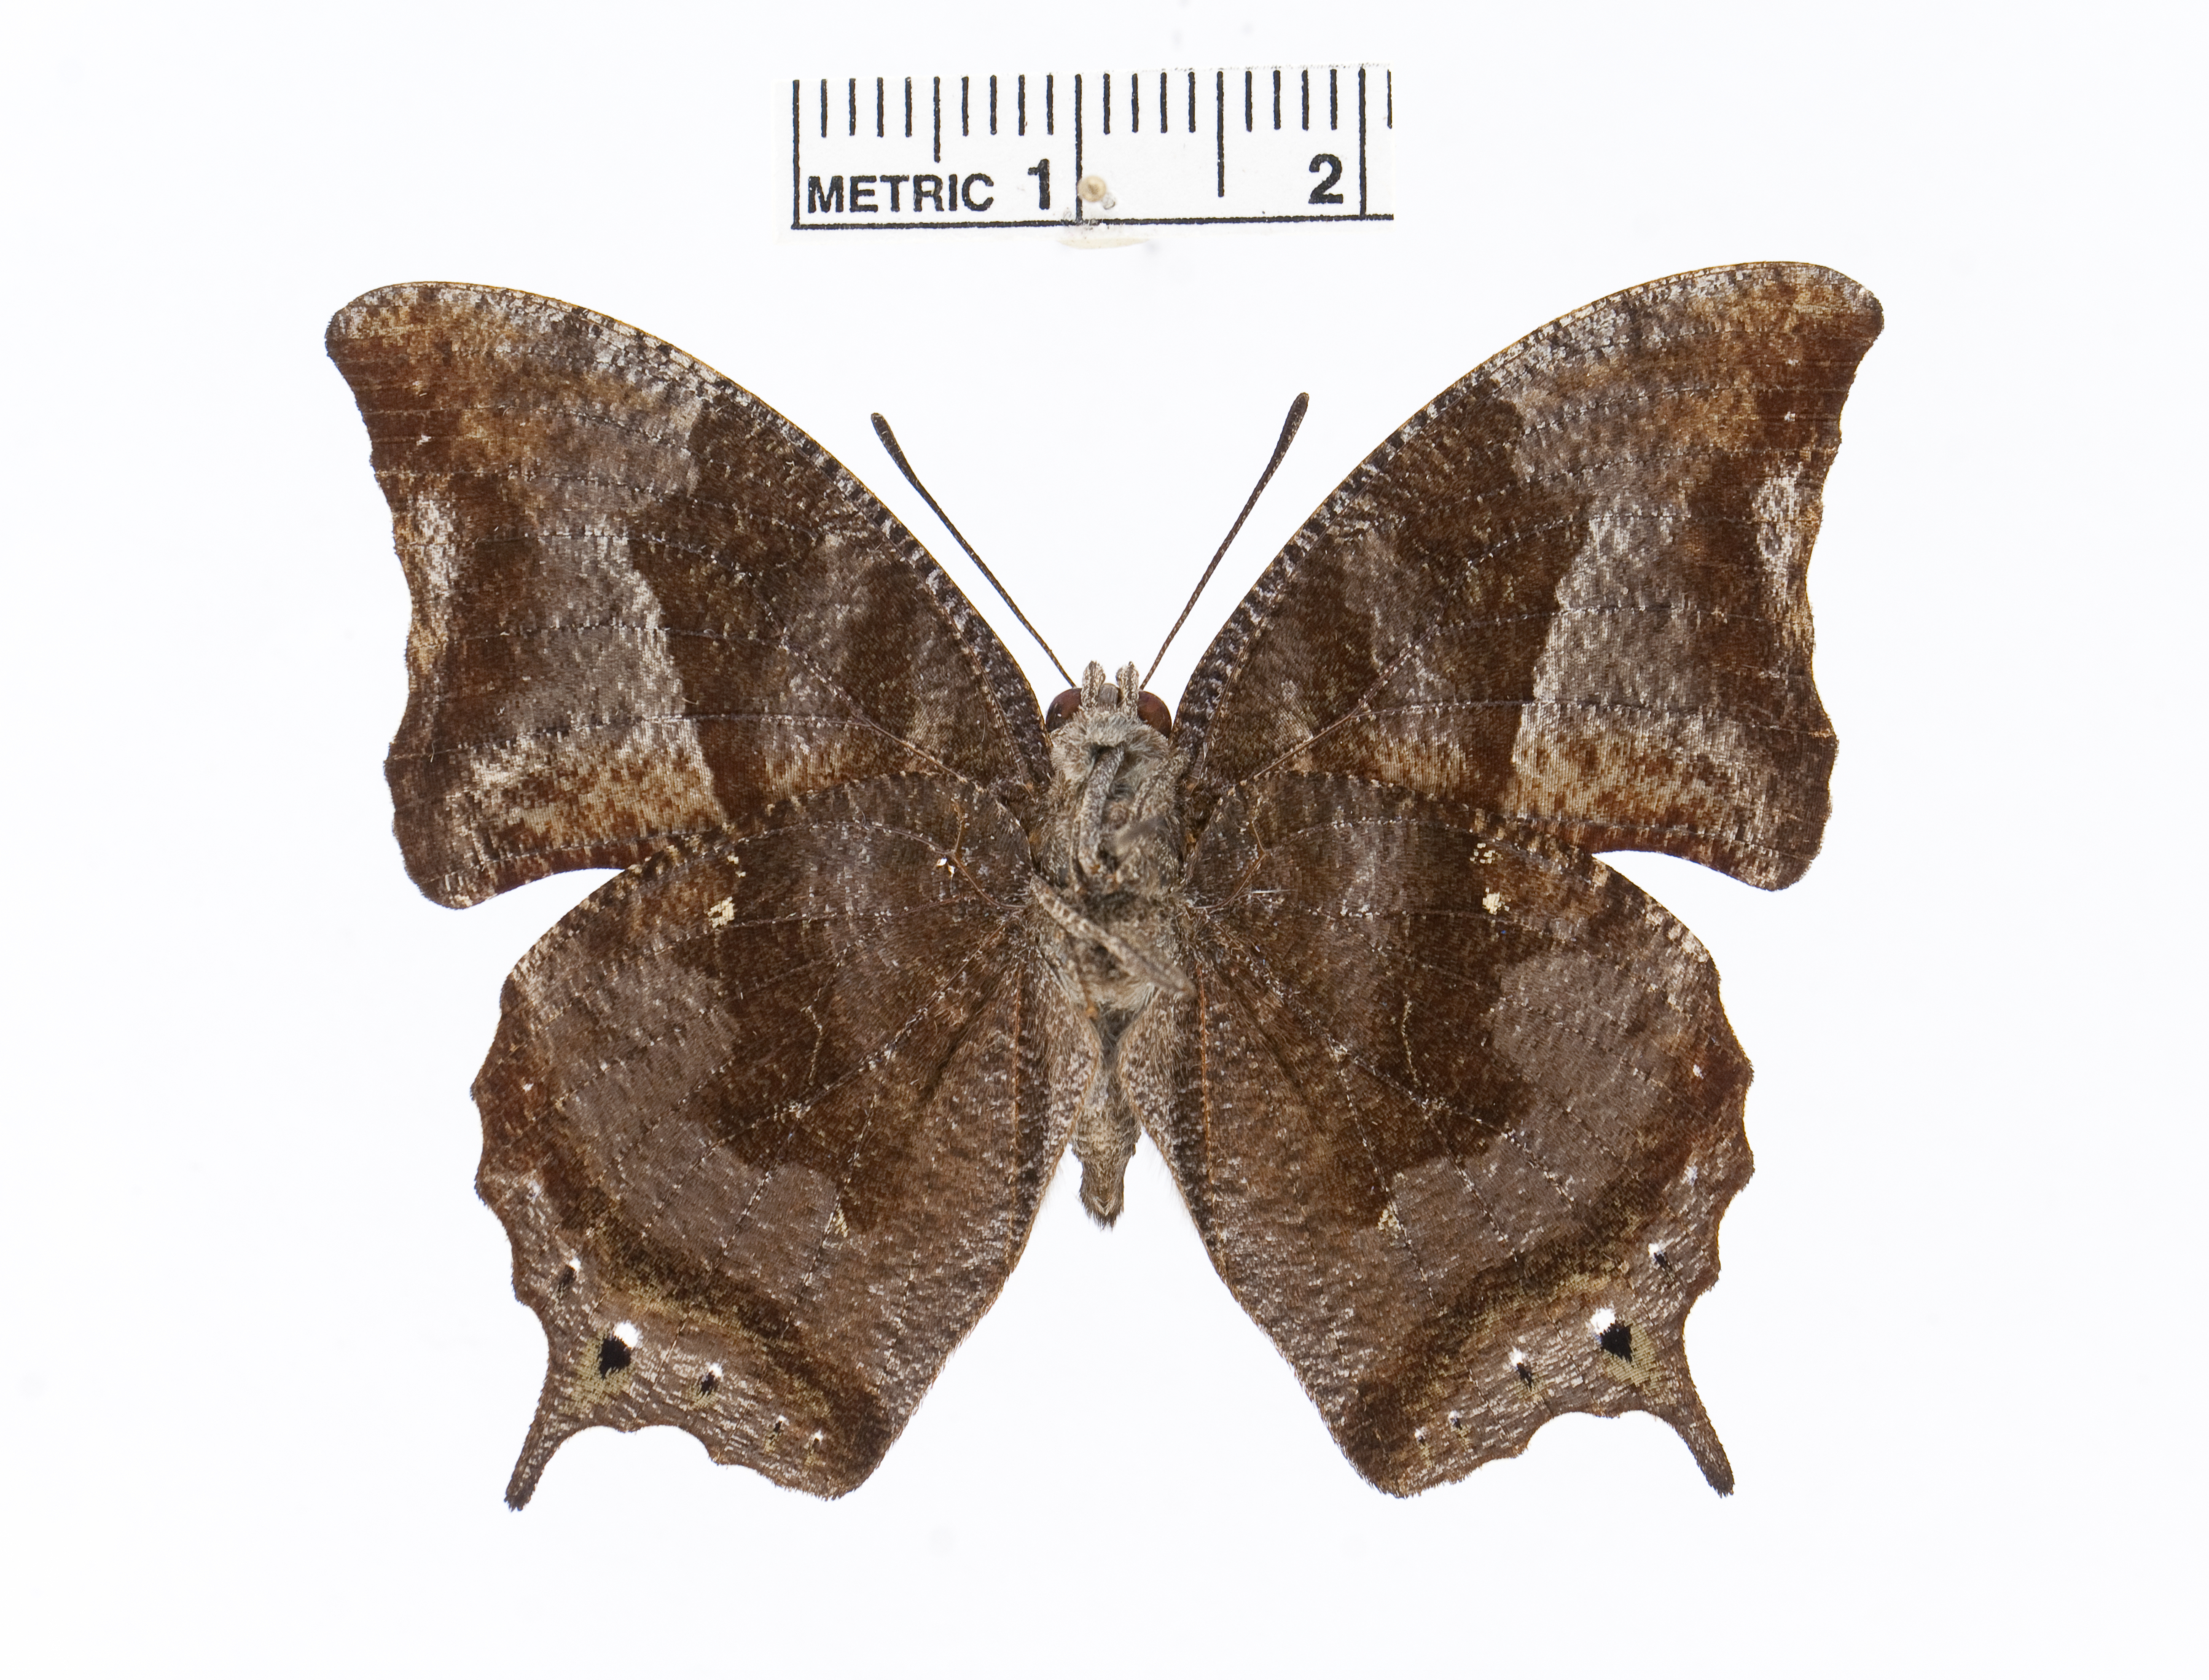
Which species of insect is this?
Memphis arginussa
